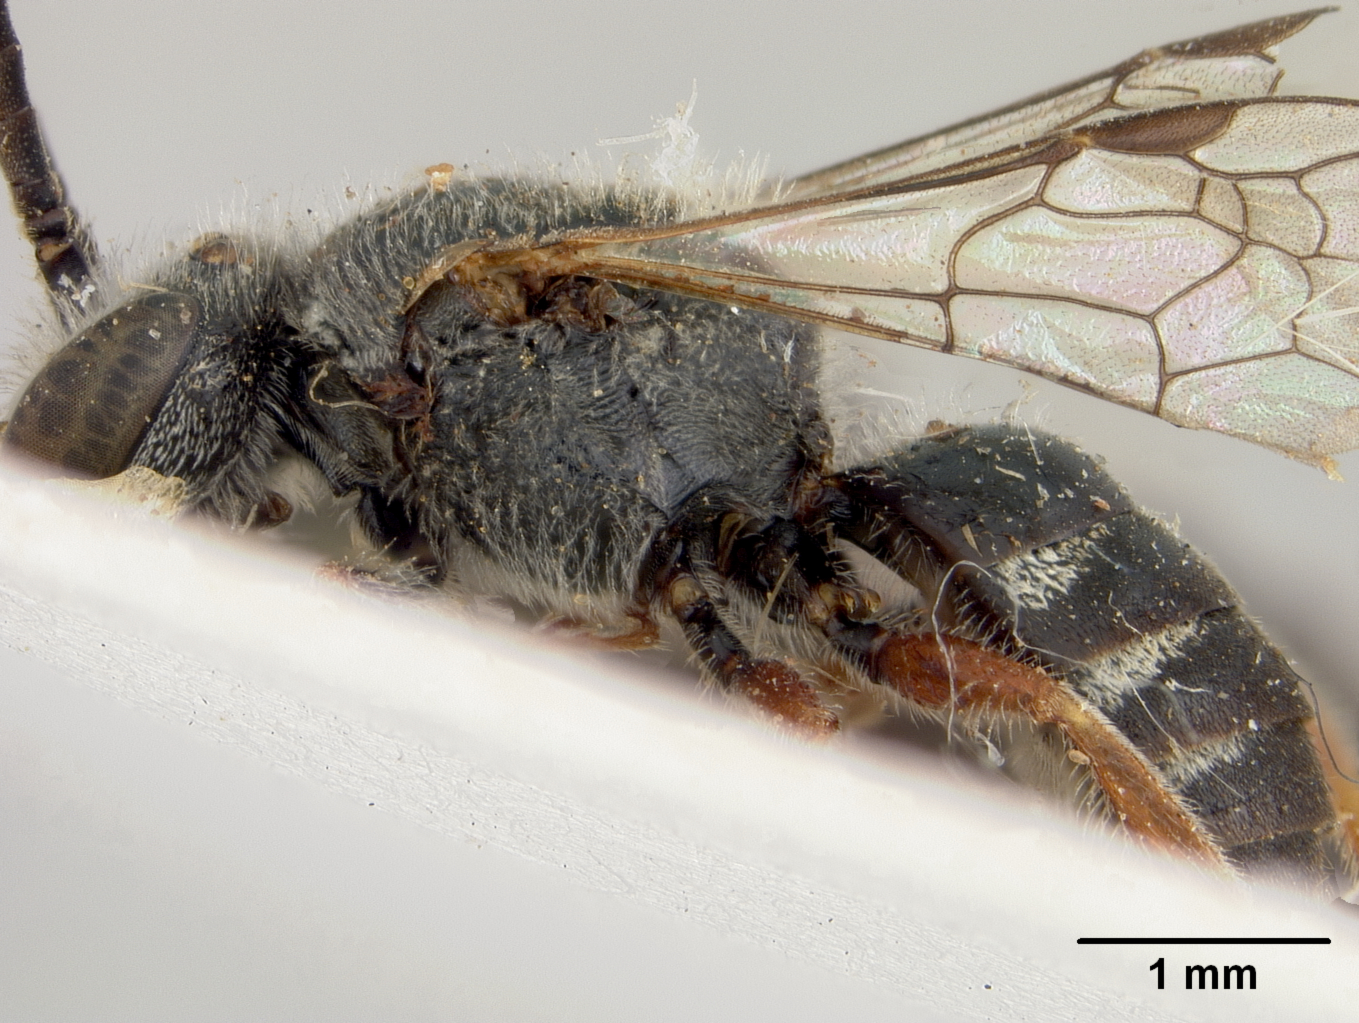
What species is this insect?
Halictus dolichocerus
